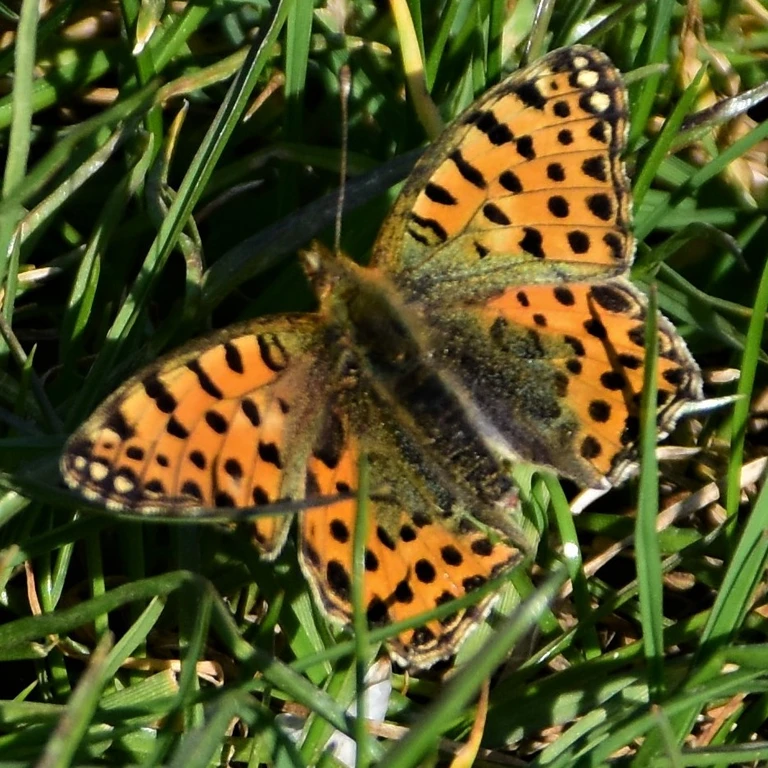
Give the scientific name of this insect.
Issoria lathonia
